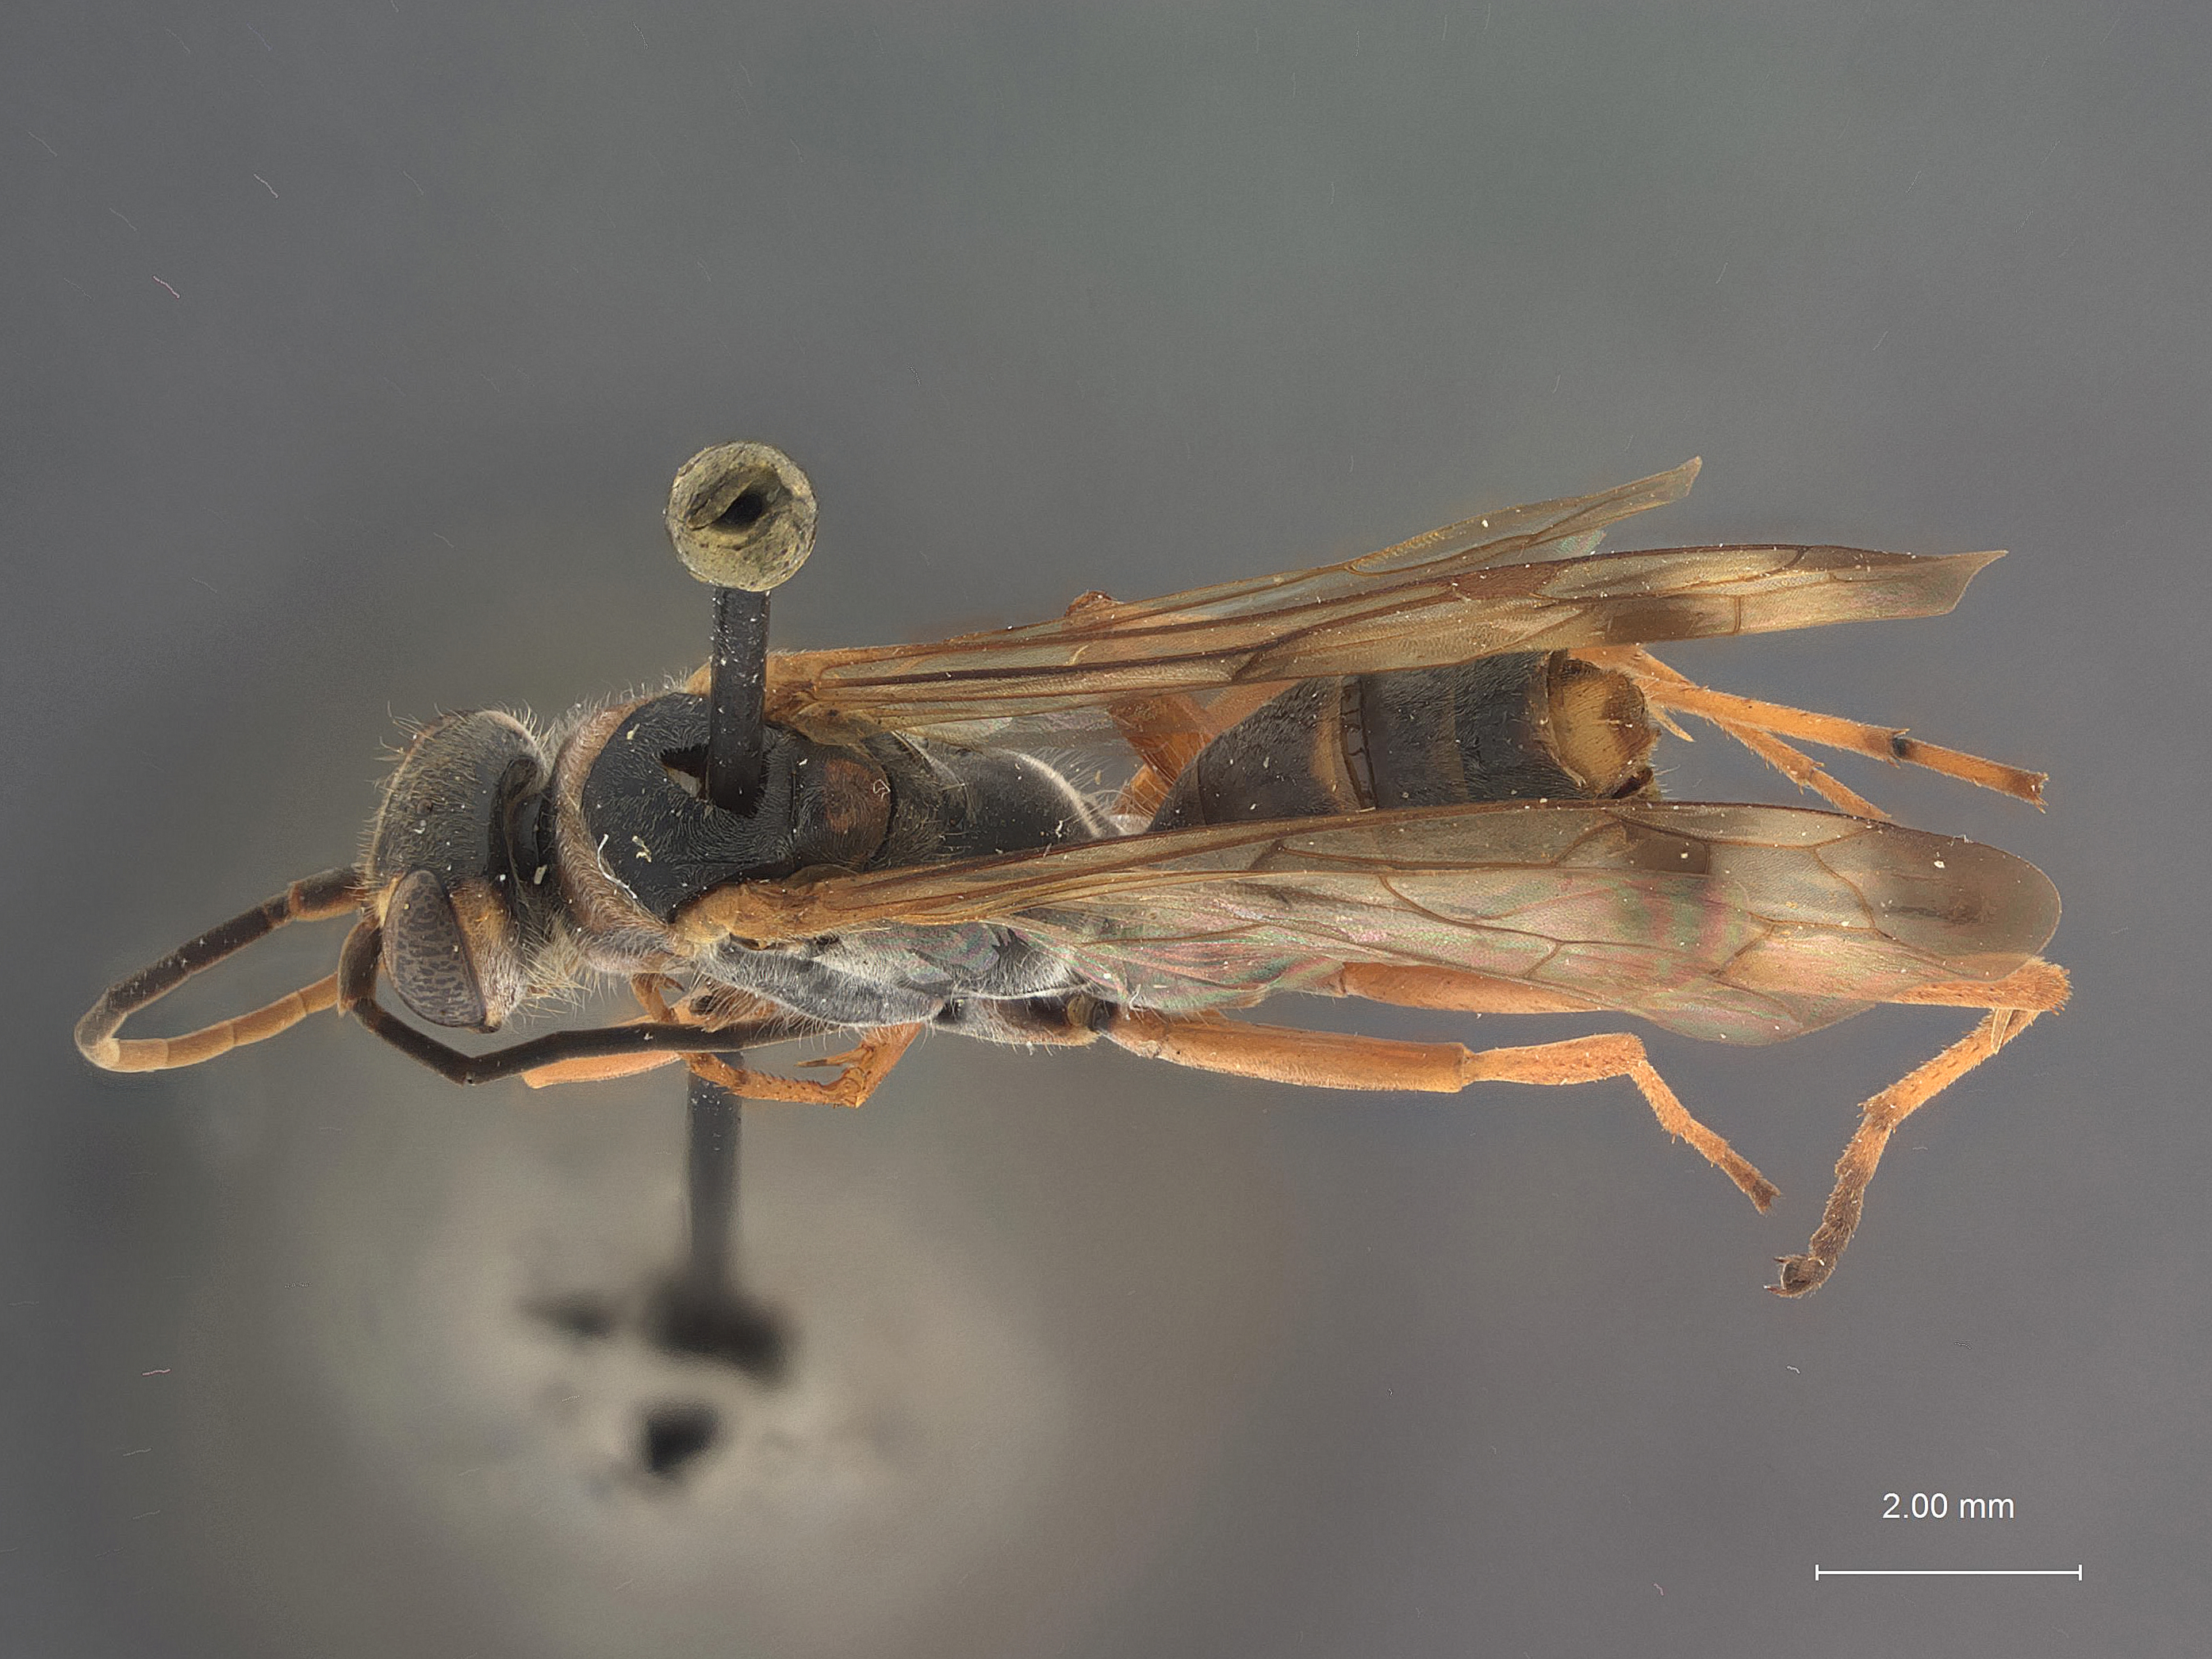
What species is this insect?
Priocnessus evansi
